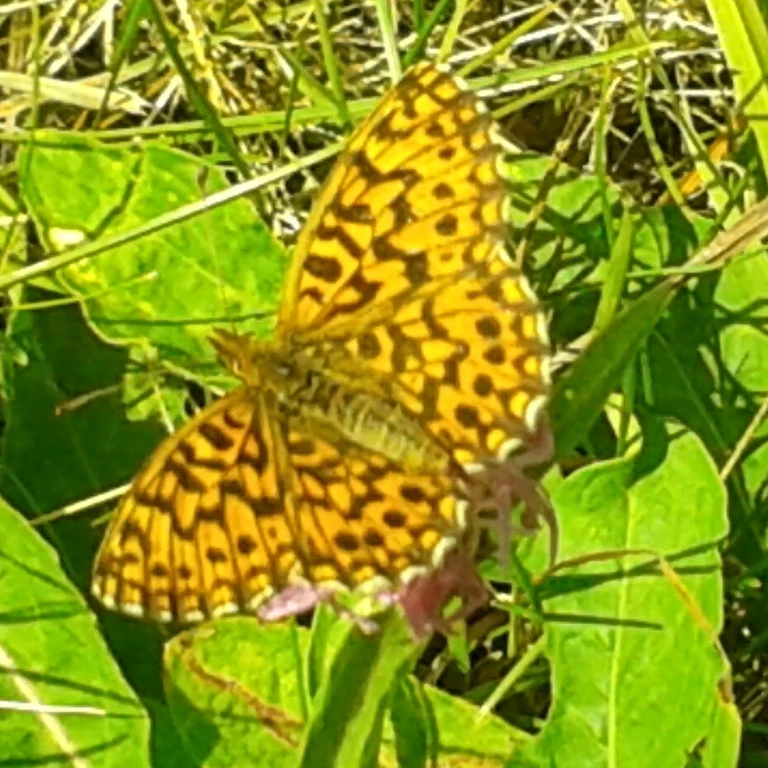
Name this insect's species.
Boloria dia
